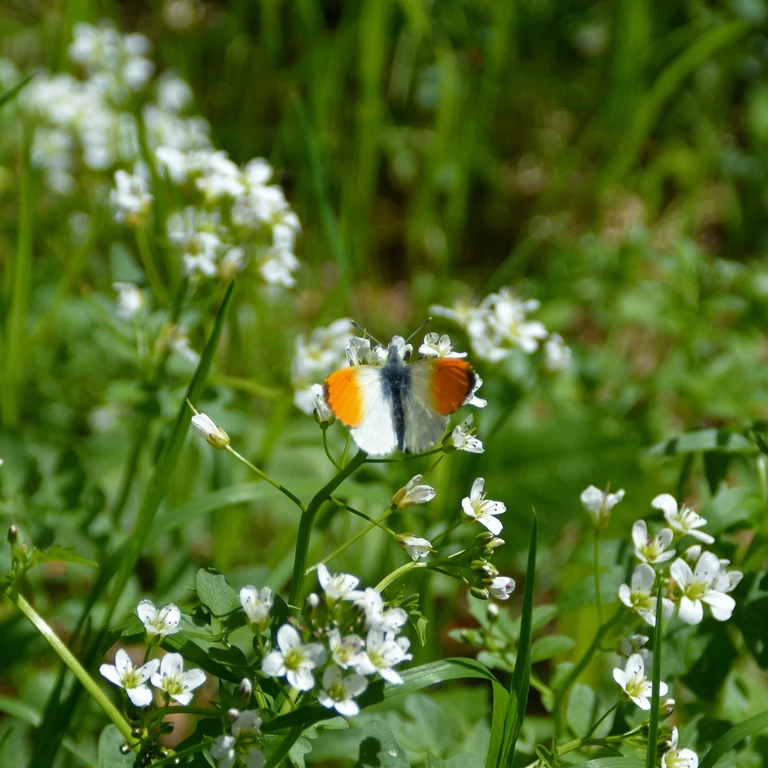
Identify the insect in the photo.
Anthocharis cardamines
